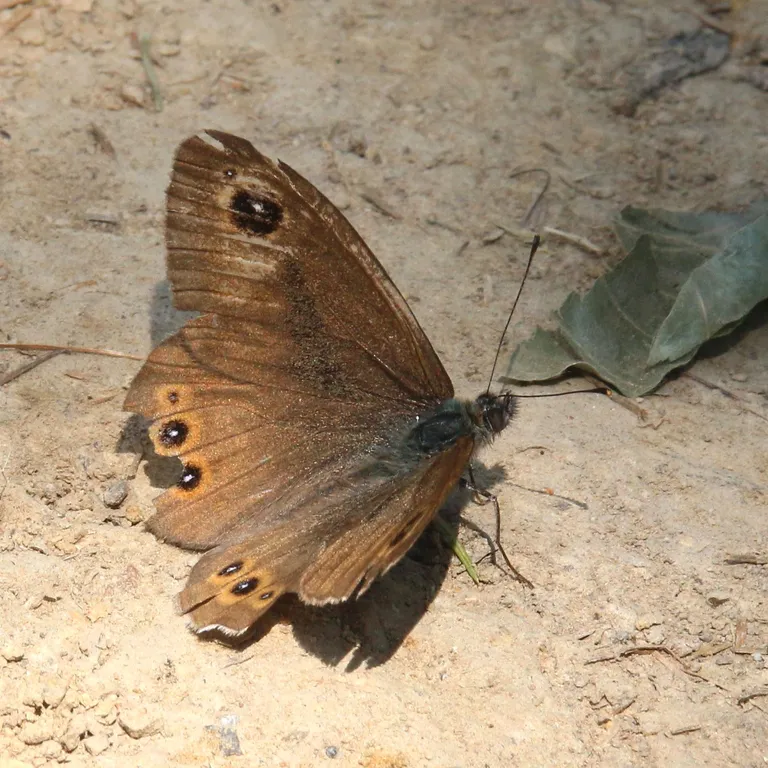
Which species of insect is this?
Lasiommata maera (also Pararge maera)
